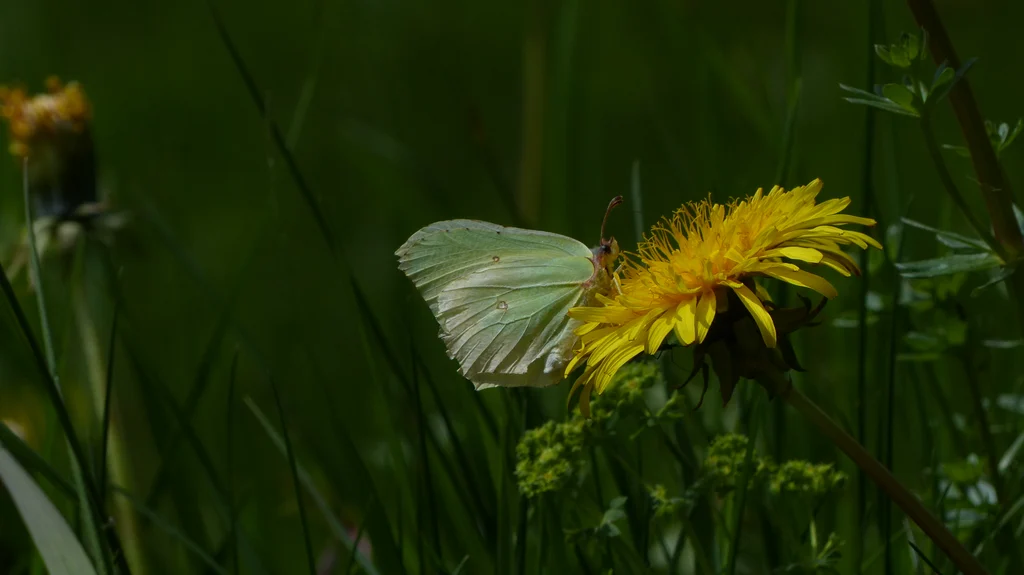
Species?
Gonepteryx rhamni
